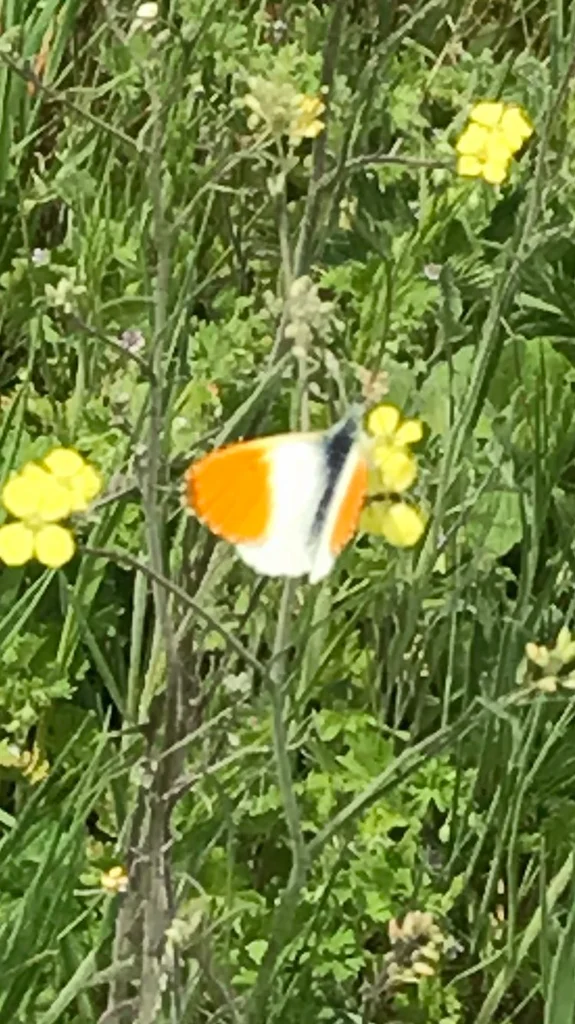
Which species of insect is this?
Anthocharis cardamines
